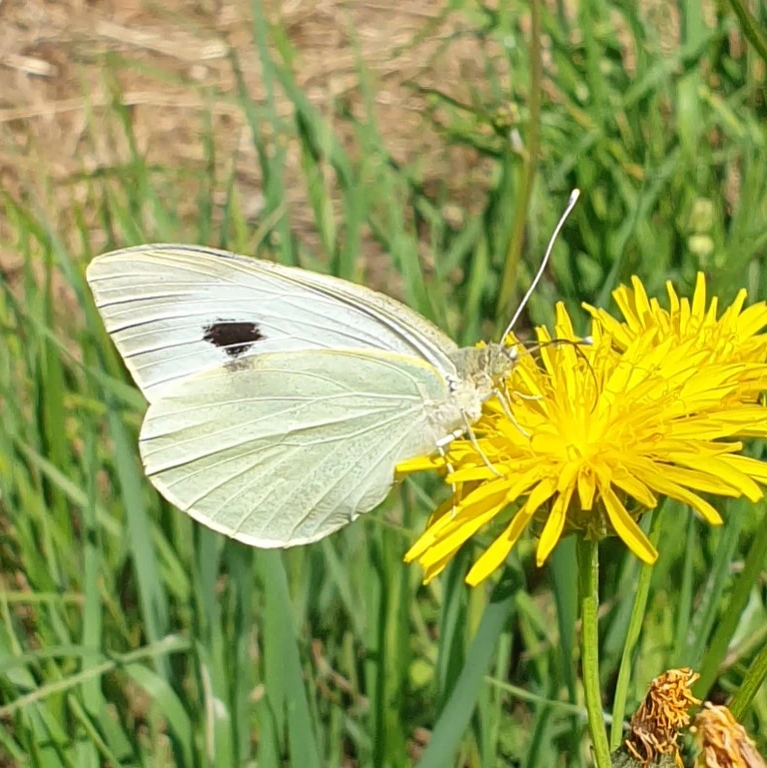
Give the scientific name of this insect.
Pieris brassicae
